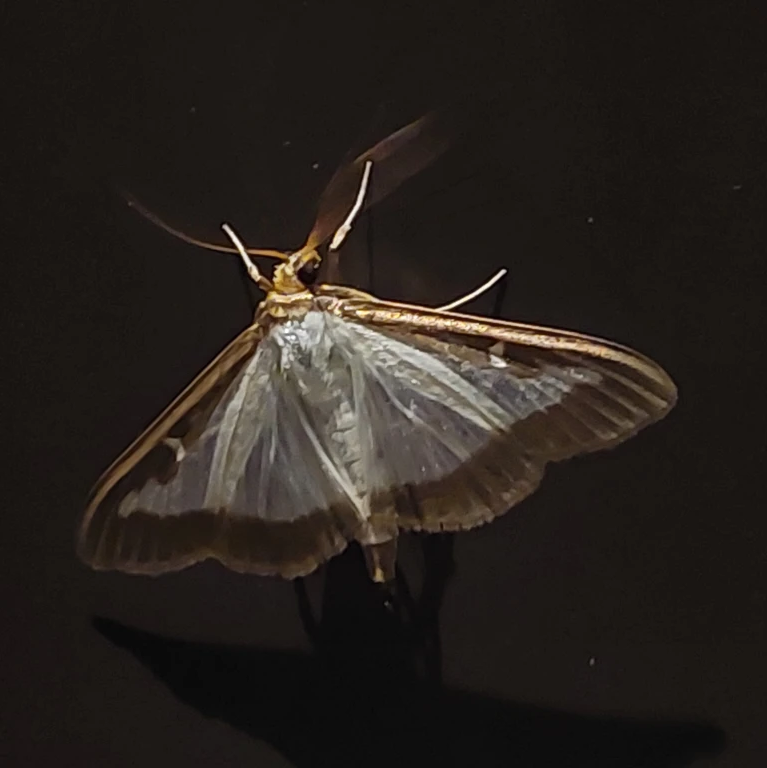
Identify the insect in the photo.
Cydalima perspectalis
